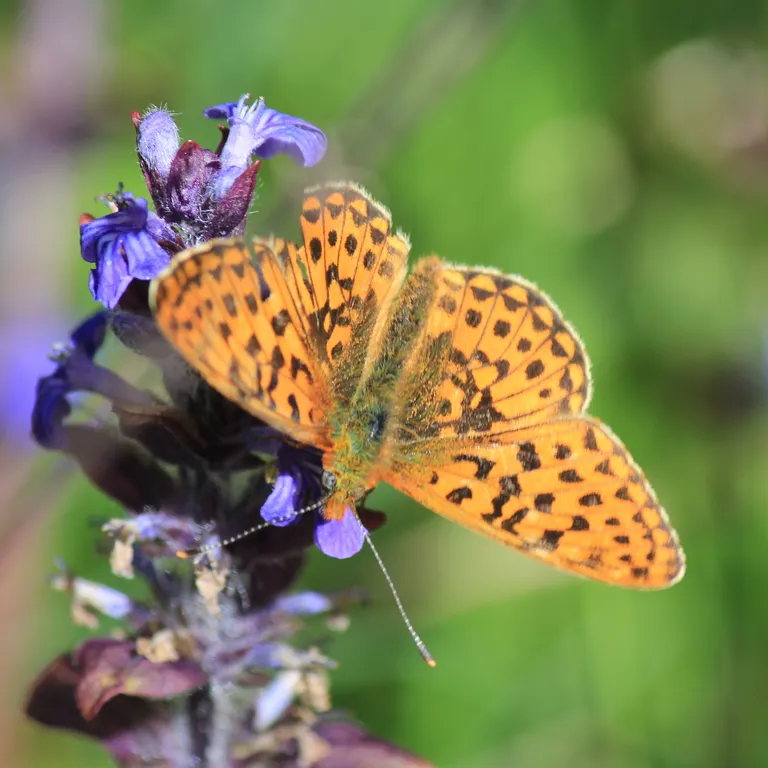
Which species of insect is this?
Boloria euphrosyne (also Clossiana euphrosyne)
